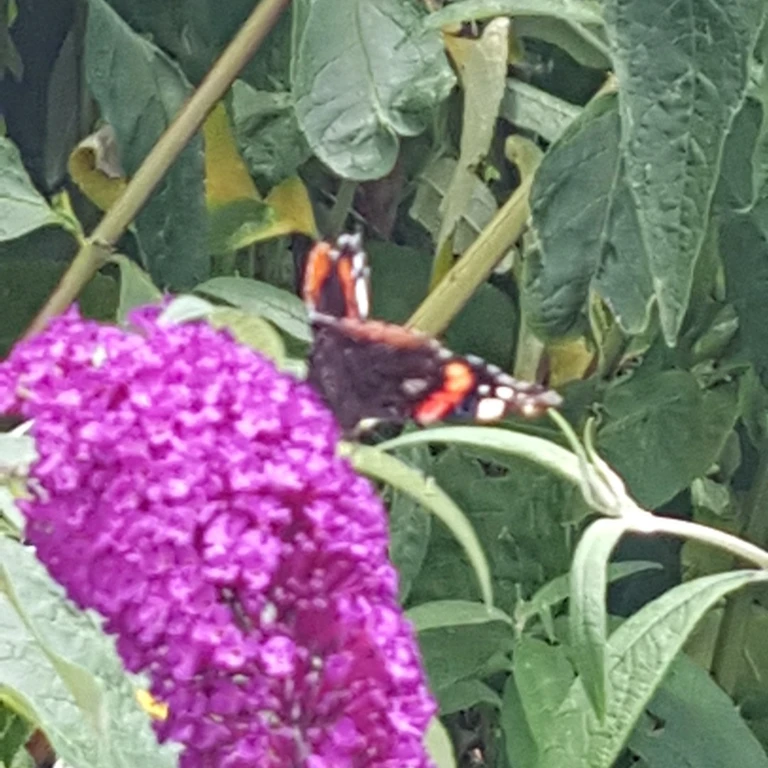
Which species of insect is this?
Vanessa atalanta
